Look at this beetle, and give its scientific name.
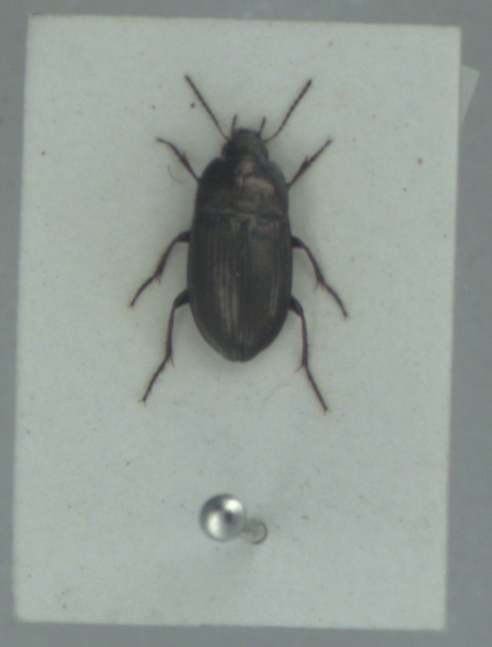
Amara aenea
